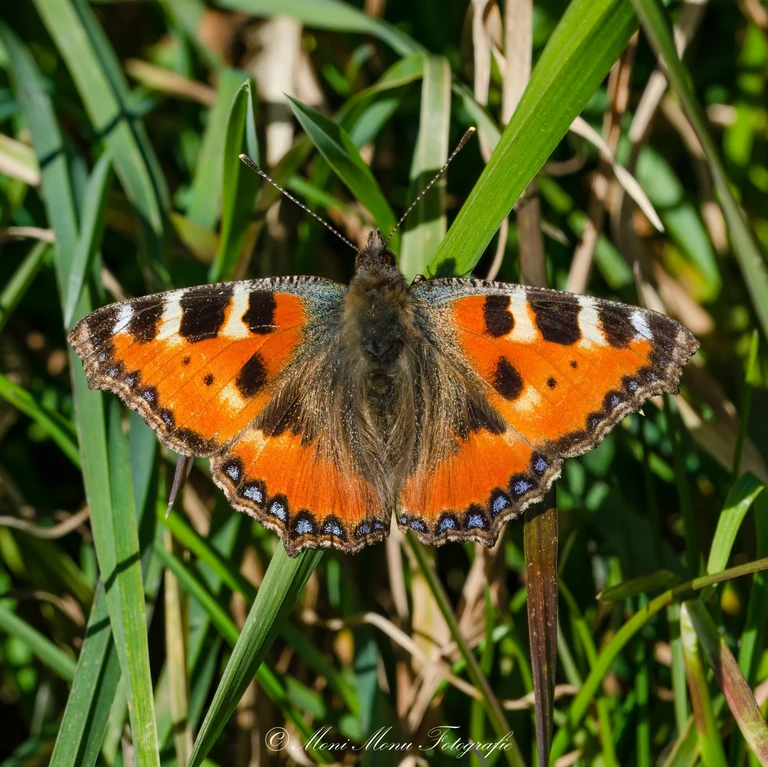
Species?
Aglais urticae
